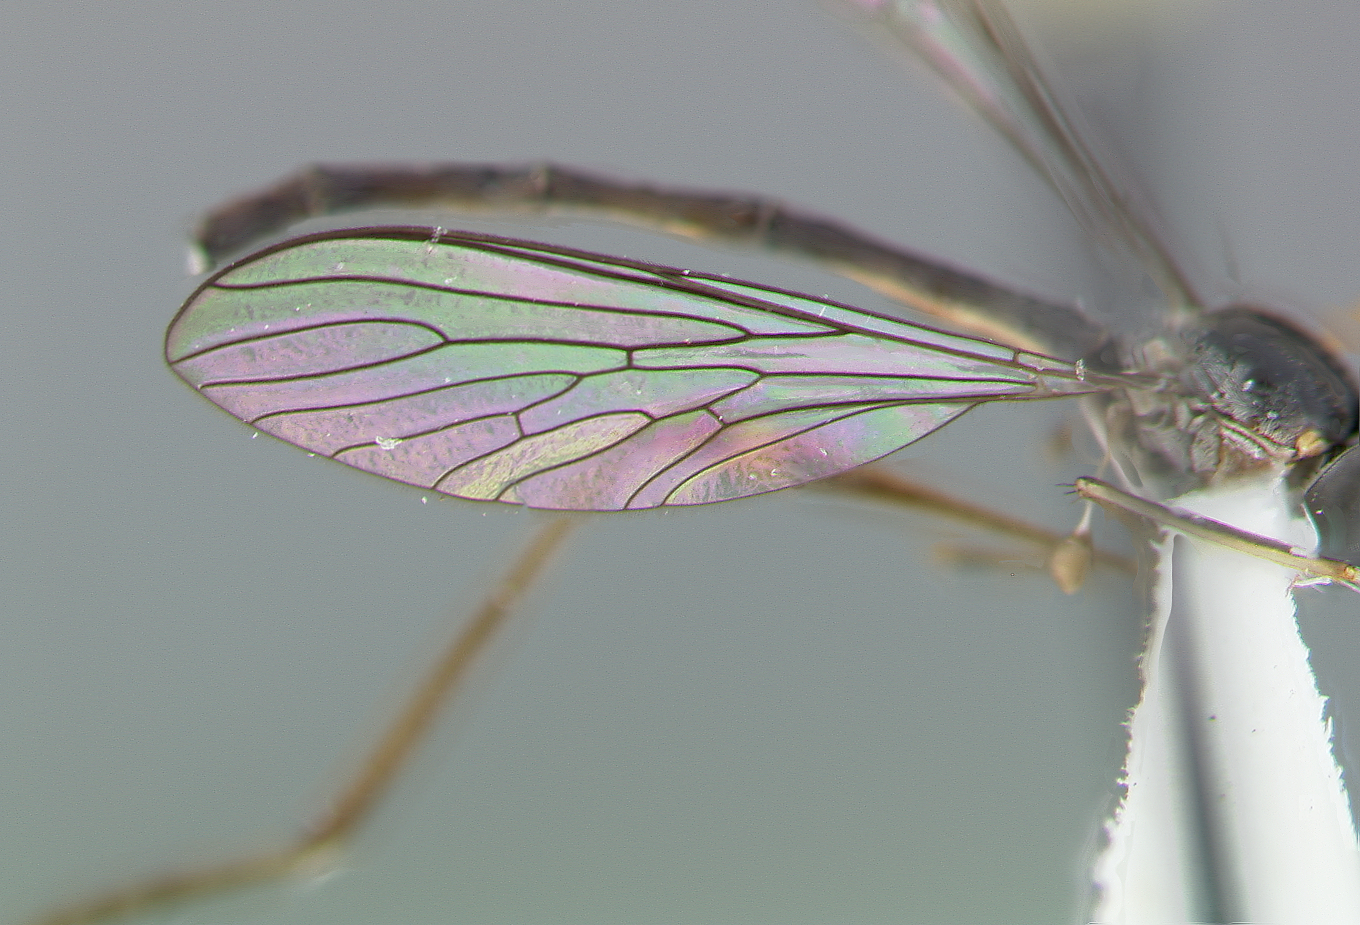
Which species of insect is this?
Leptogaster lineatus
